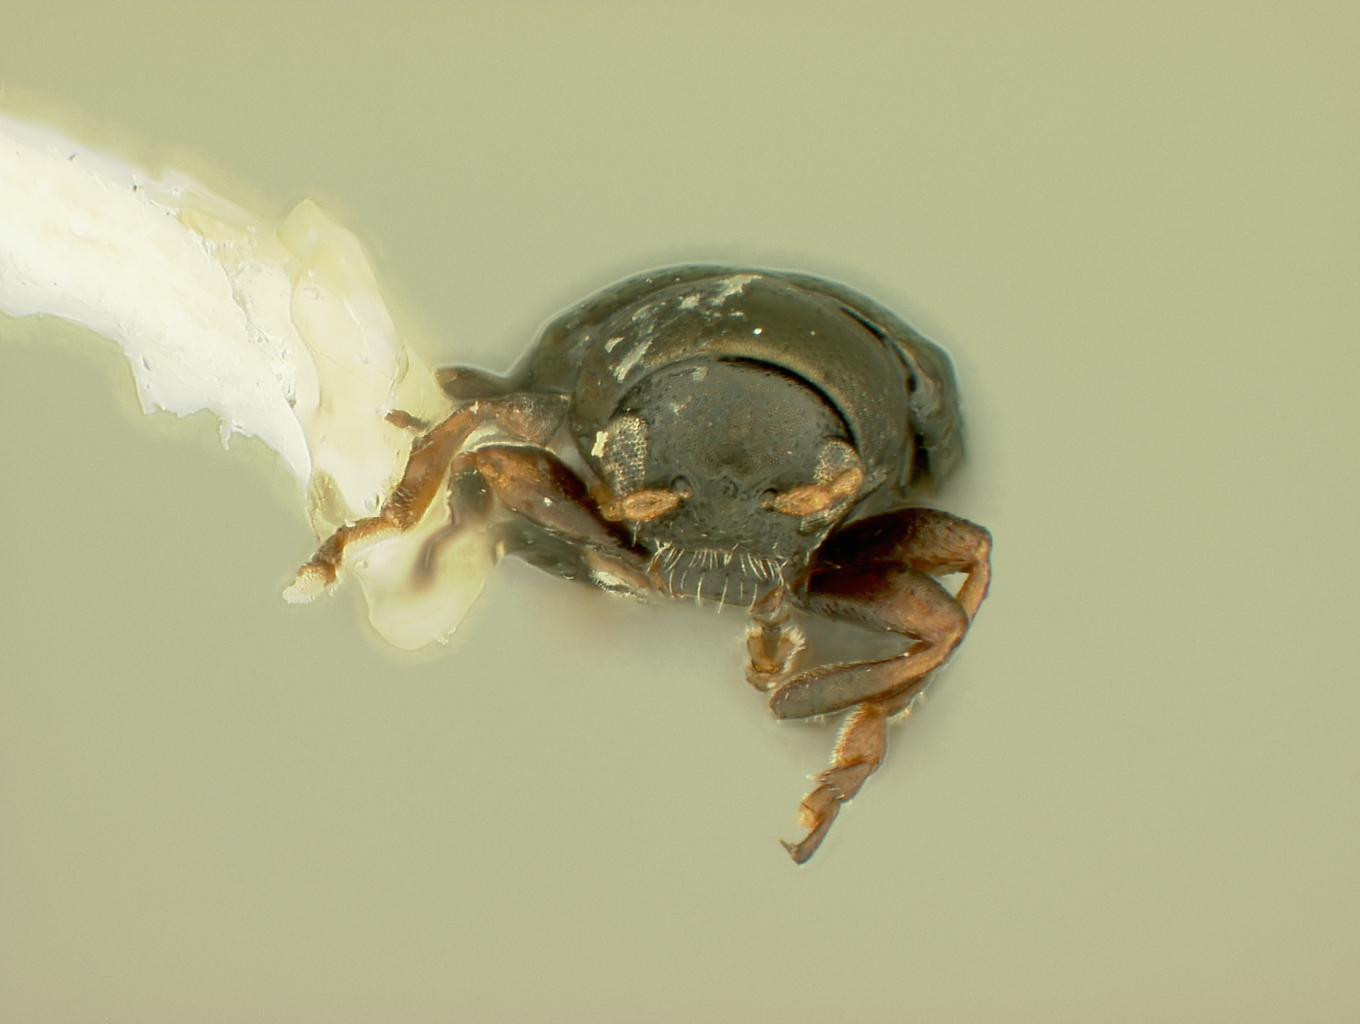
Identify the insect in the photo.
Chaetocnema anisota
